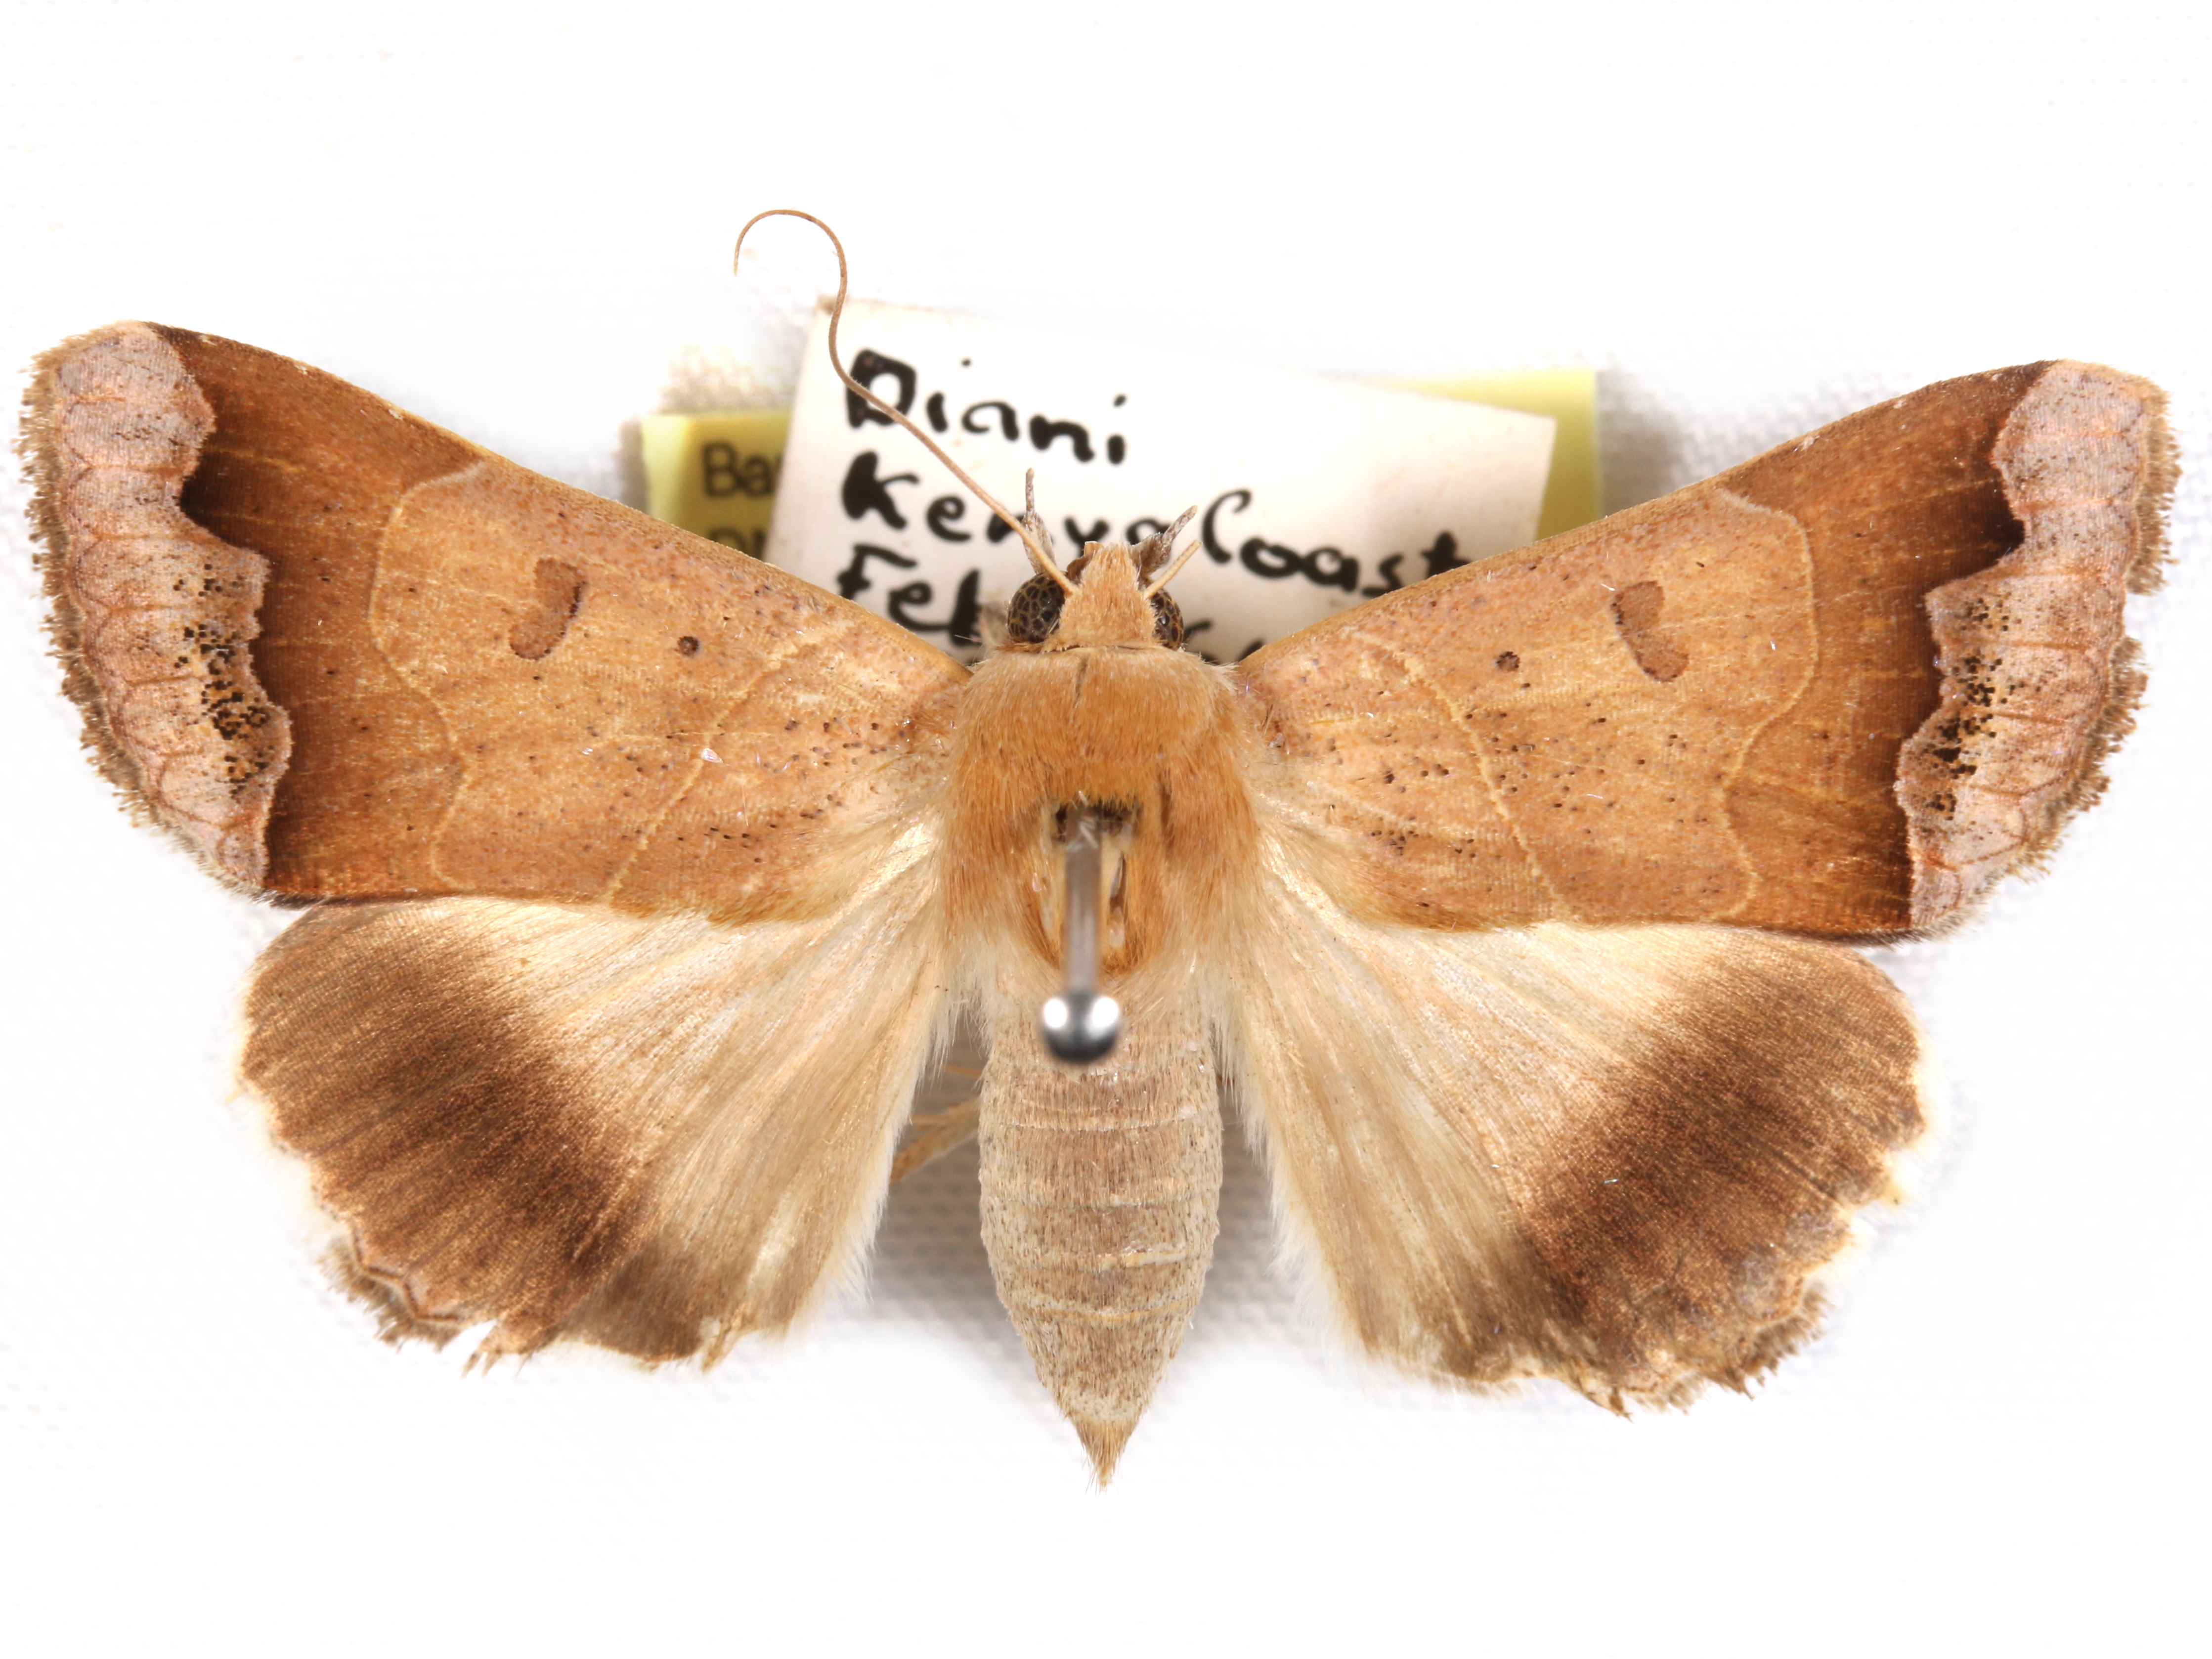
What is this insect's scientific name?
Anua tettensis
